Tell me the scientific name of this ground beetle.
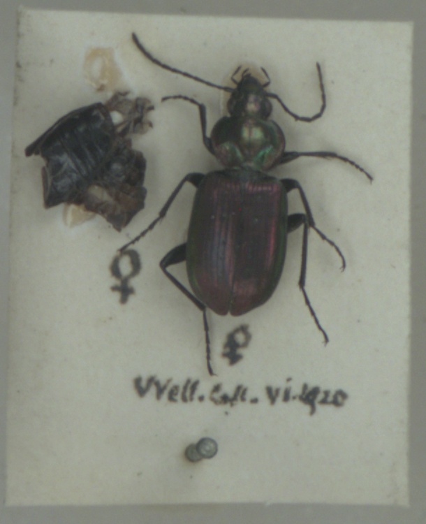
Agonum sexpunctatum
